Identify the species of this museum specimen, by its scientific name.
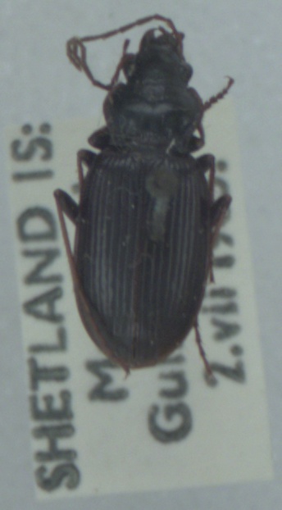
Nebria salina
